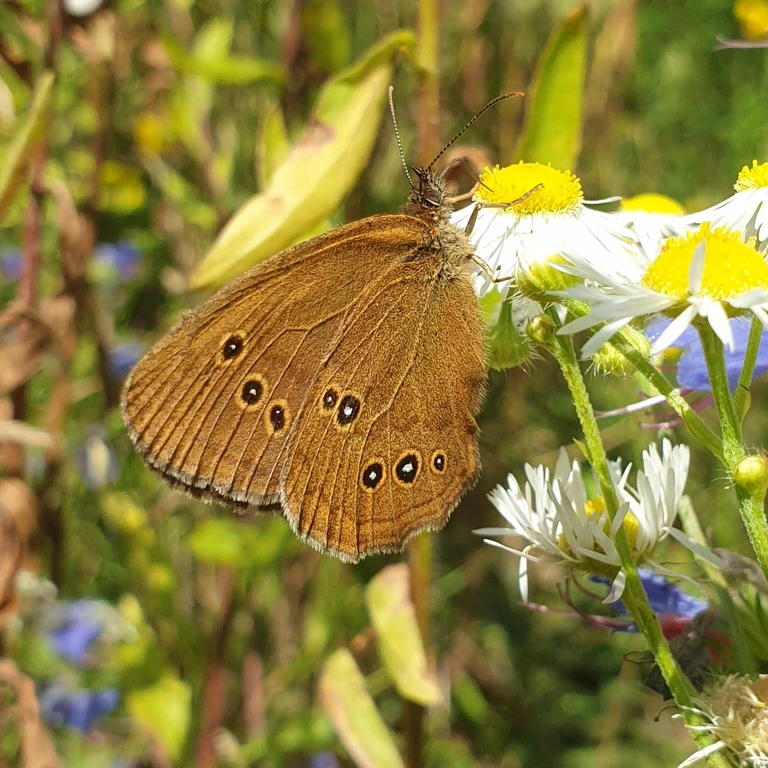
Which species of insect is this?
Aphantopus hyperantus
